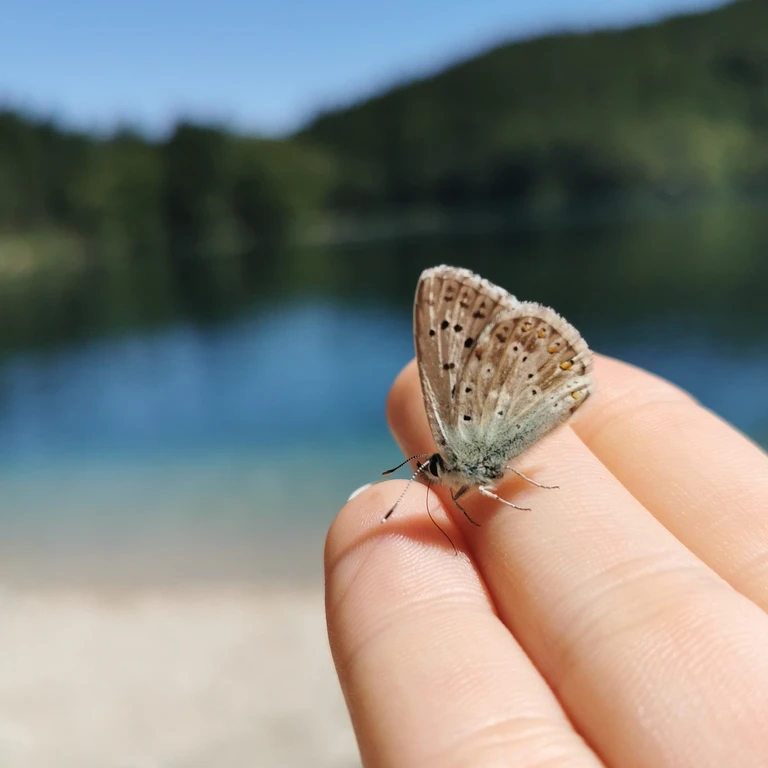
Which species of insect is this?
Lysandra coridon
